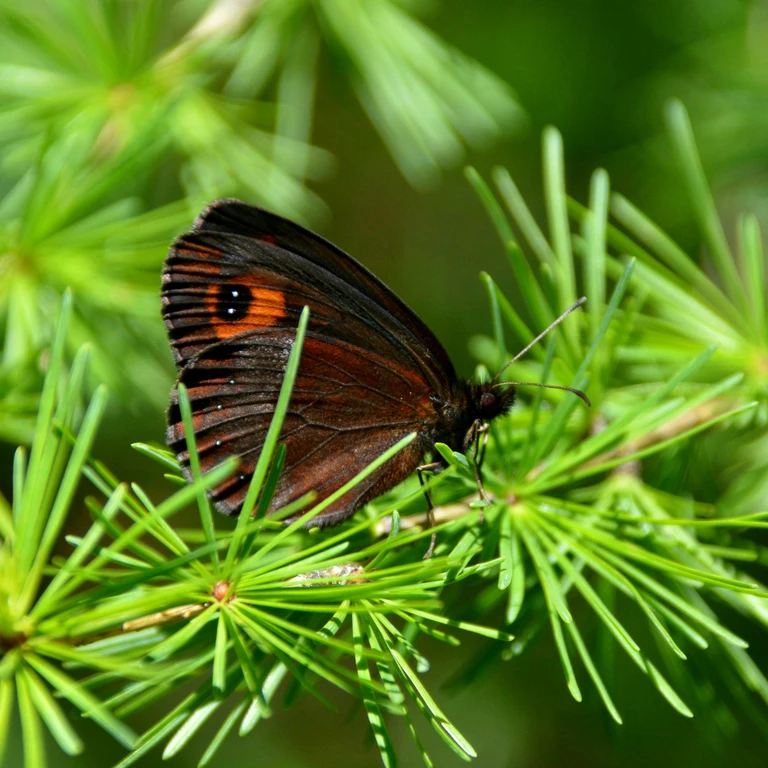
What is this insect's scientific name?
Erebia aethiops
